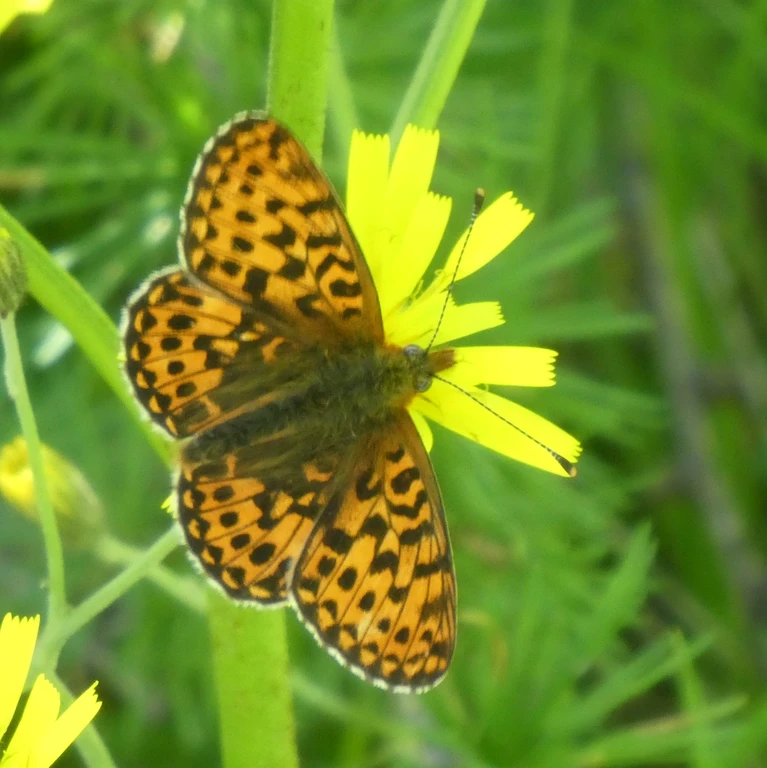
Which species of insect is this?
Boloria euphrosyne (also Clossiana euphrosyne)
